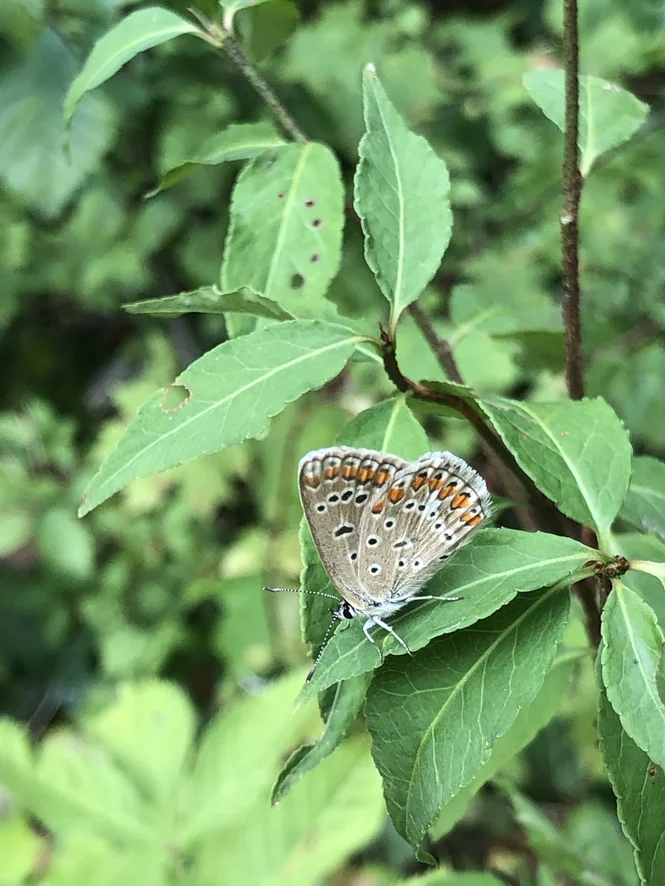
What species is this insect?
Polyommatus icarus
